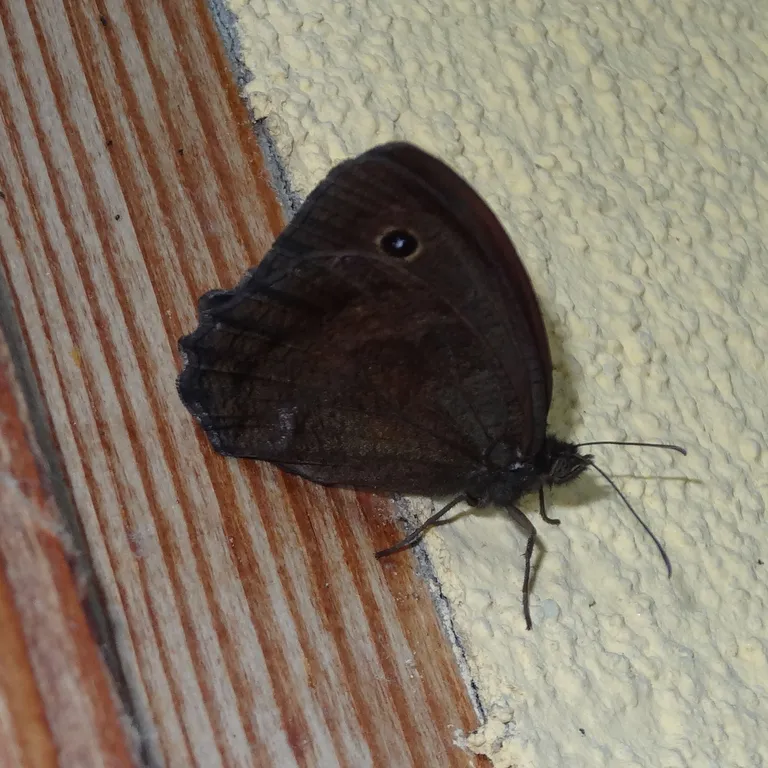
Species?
Minois dryas
